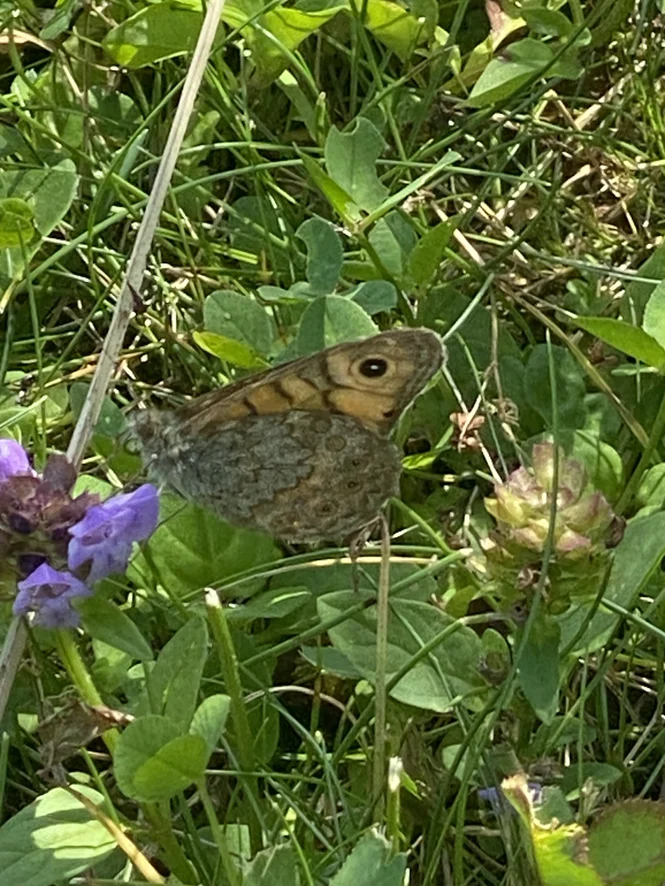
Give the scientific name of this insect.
Lasiommata megera (also Pararge megera)
